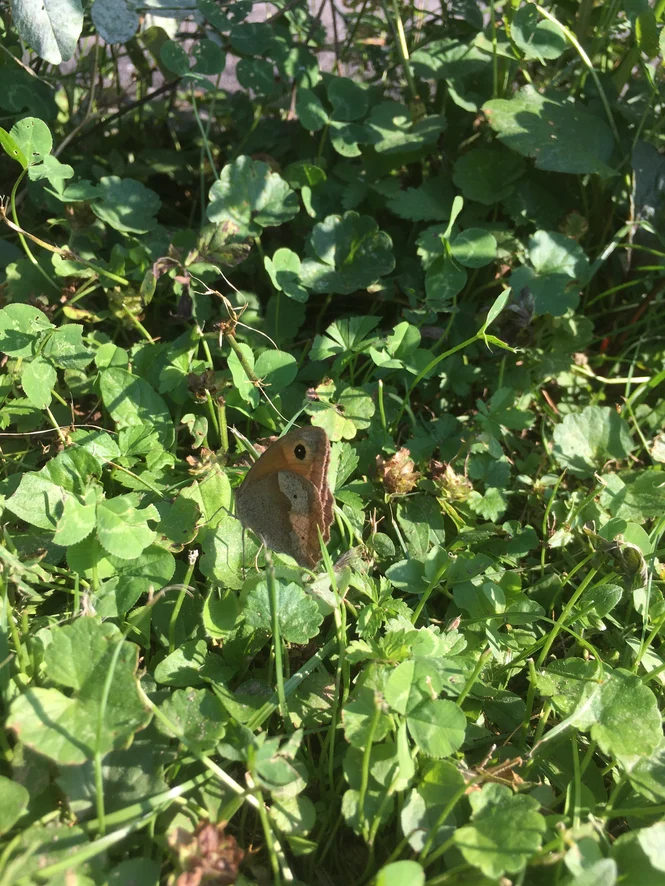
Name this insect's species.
Maniola jurtina
